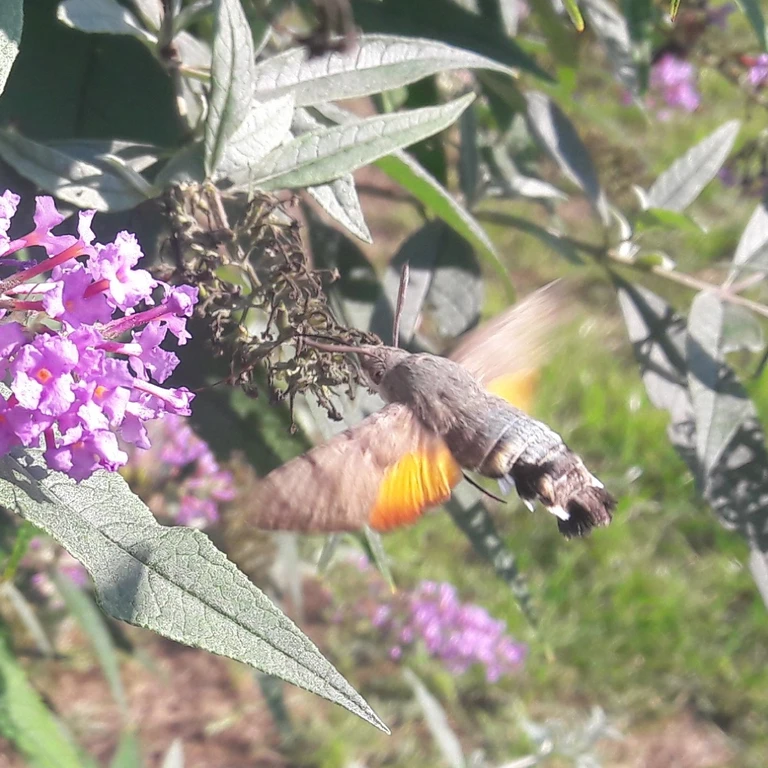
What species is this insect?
Macroglossum stellatarum
